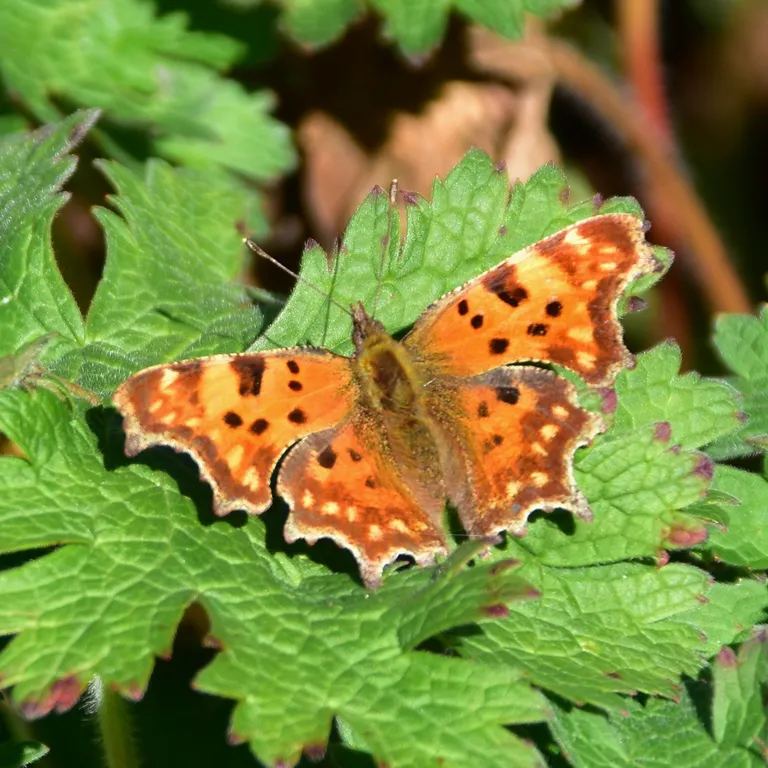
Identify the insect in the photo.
Polygonia c-album
